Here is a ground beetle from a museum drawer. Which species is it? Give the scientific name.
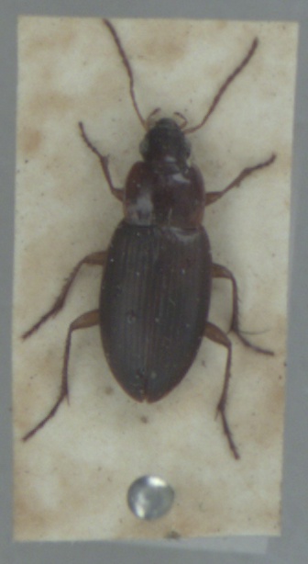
Calathus mollis
